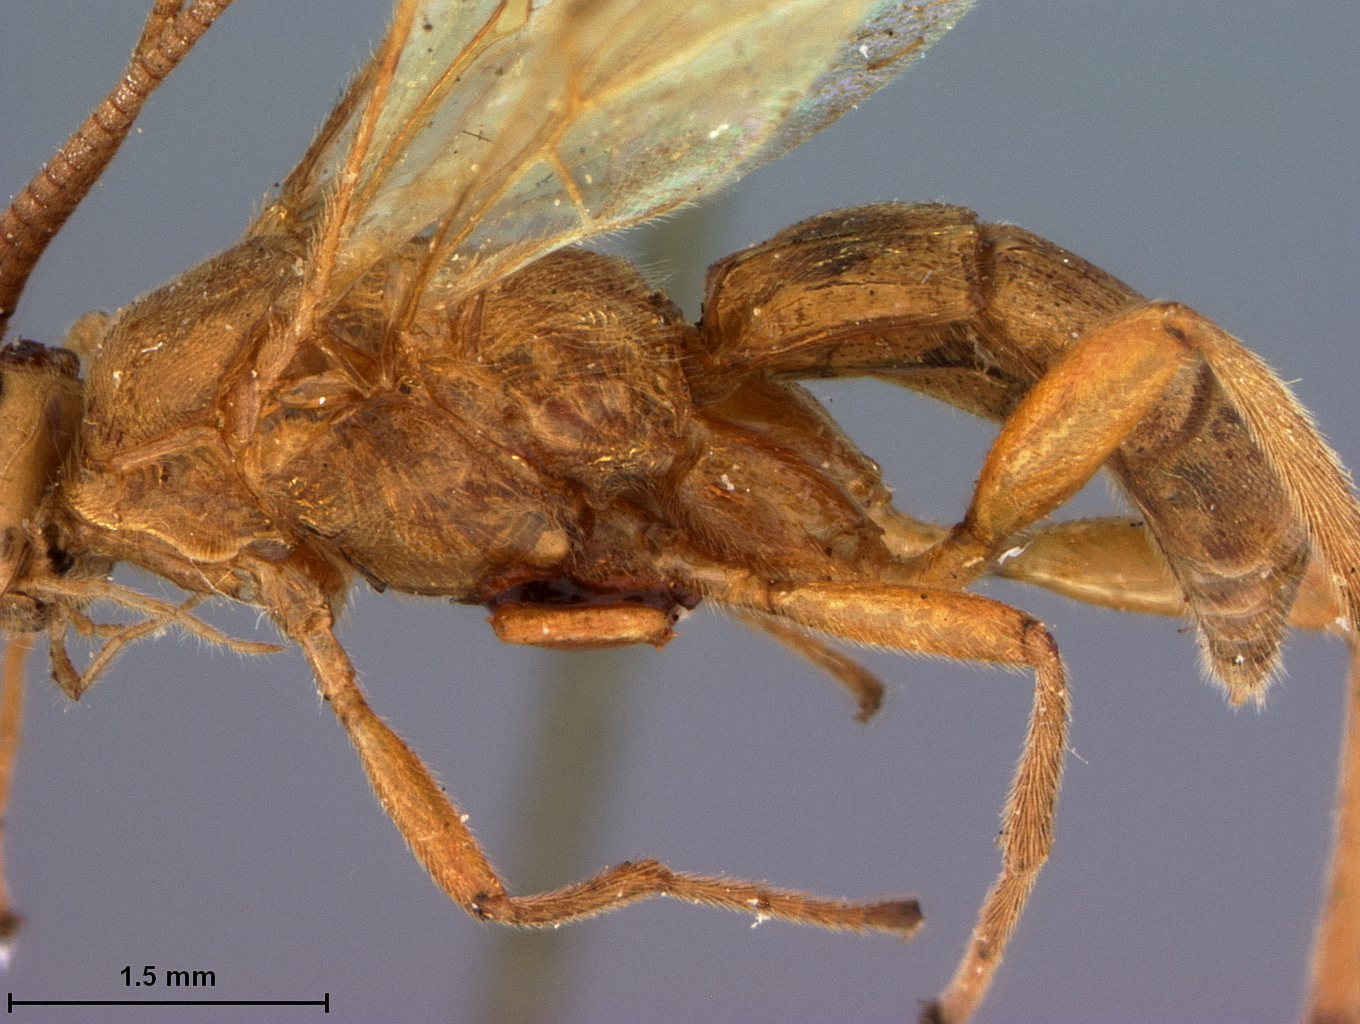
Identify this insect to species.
Hemigyroneuron suffusus
